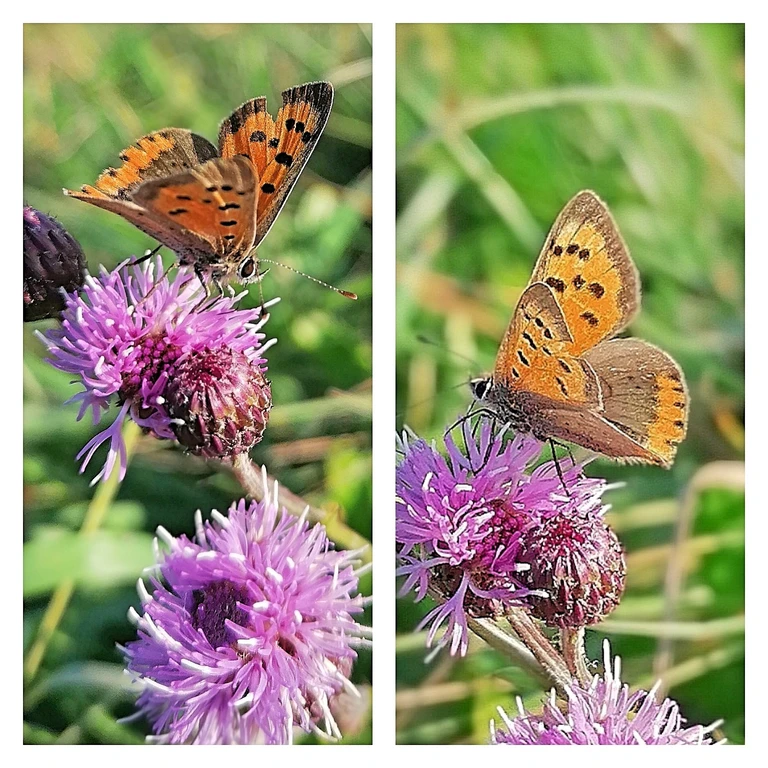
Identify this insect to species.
Lycaena phlaeas
